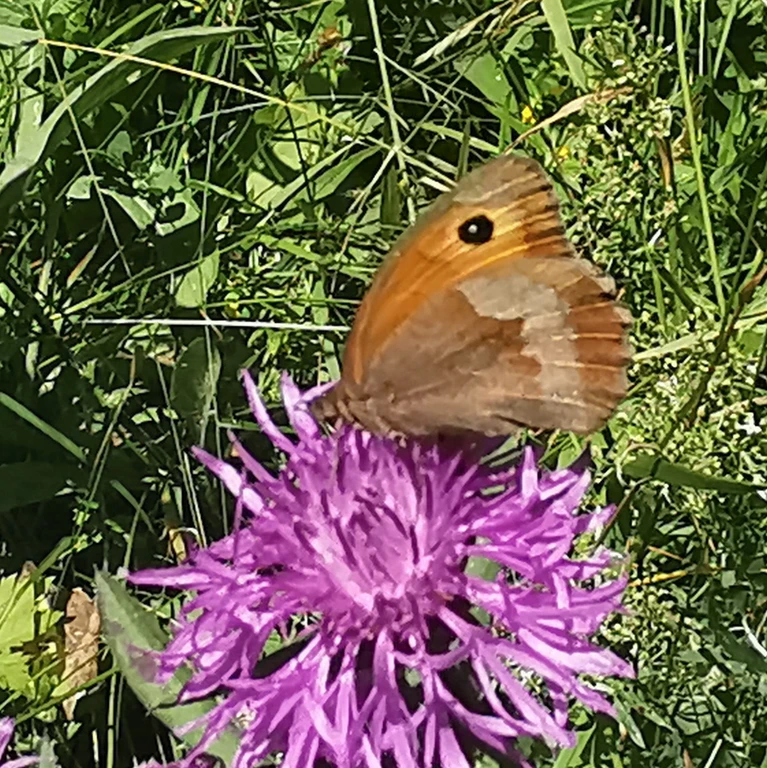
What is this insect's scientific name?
Maniola jurtina
